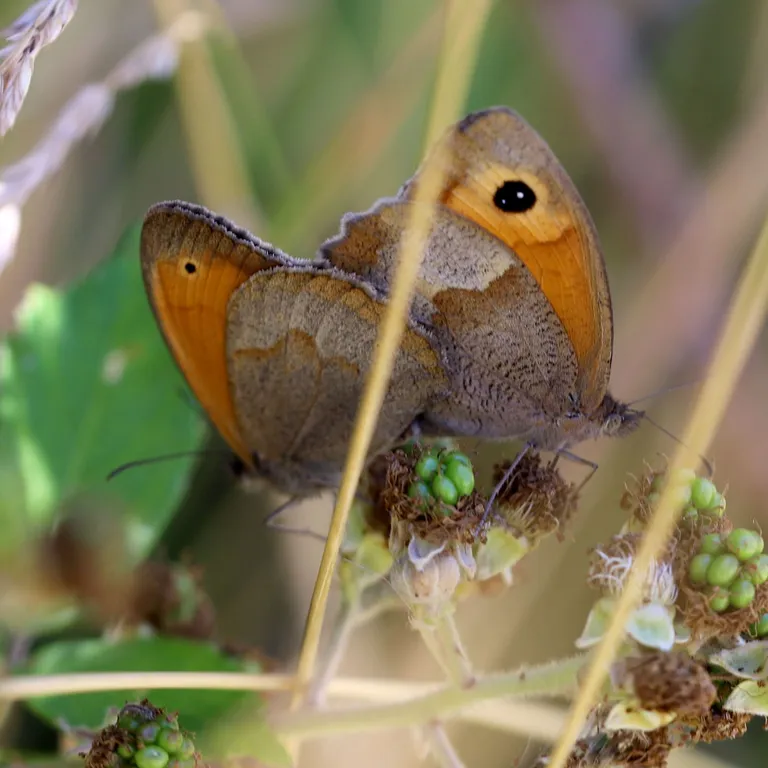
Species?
Maniola jurtina
